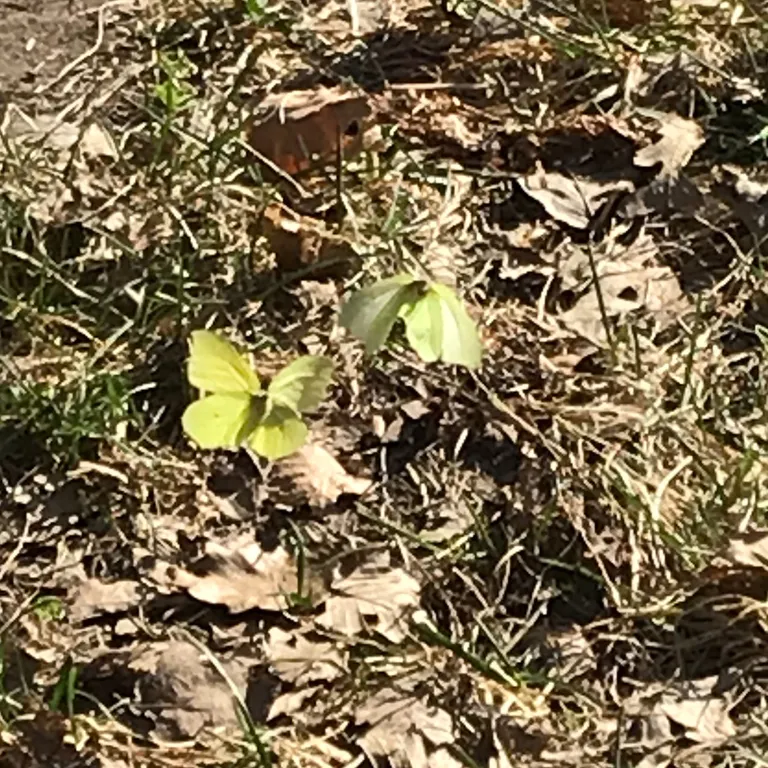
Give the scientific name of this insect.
Gonepteryx rhamni
